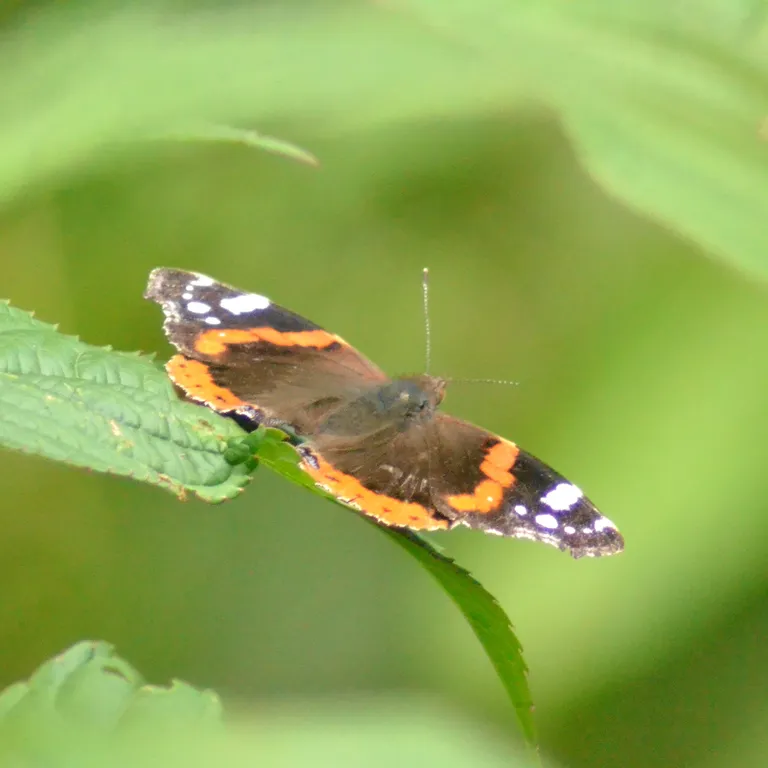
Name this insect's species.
Vanessa atalanta
